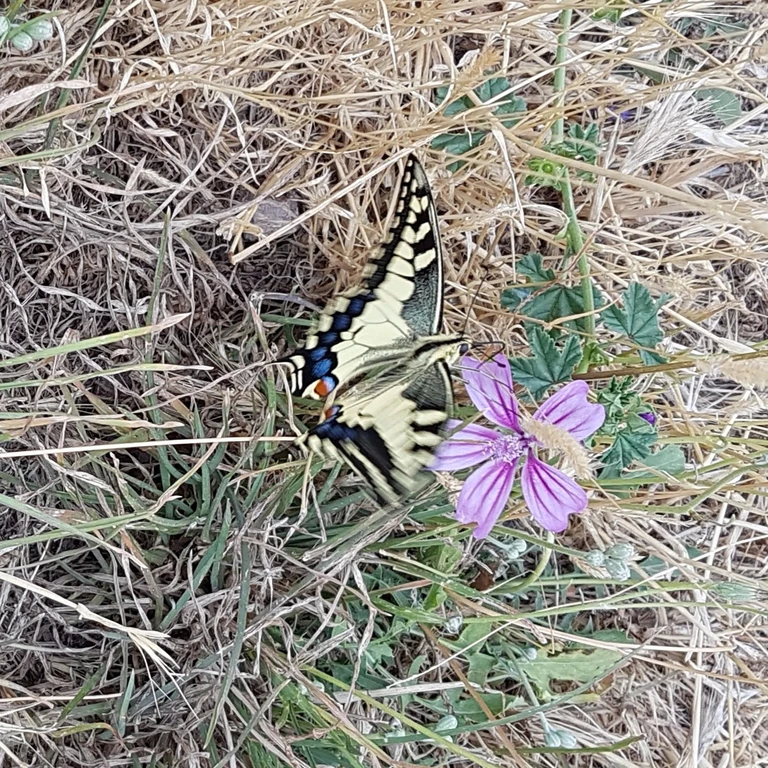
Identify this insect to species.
Papilio machaon
